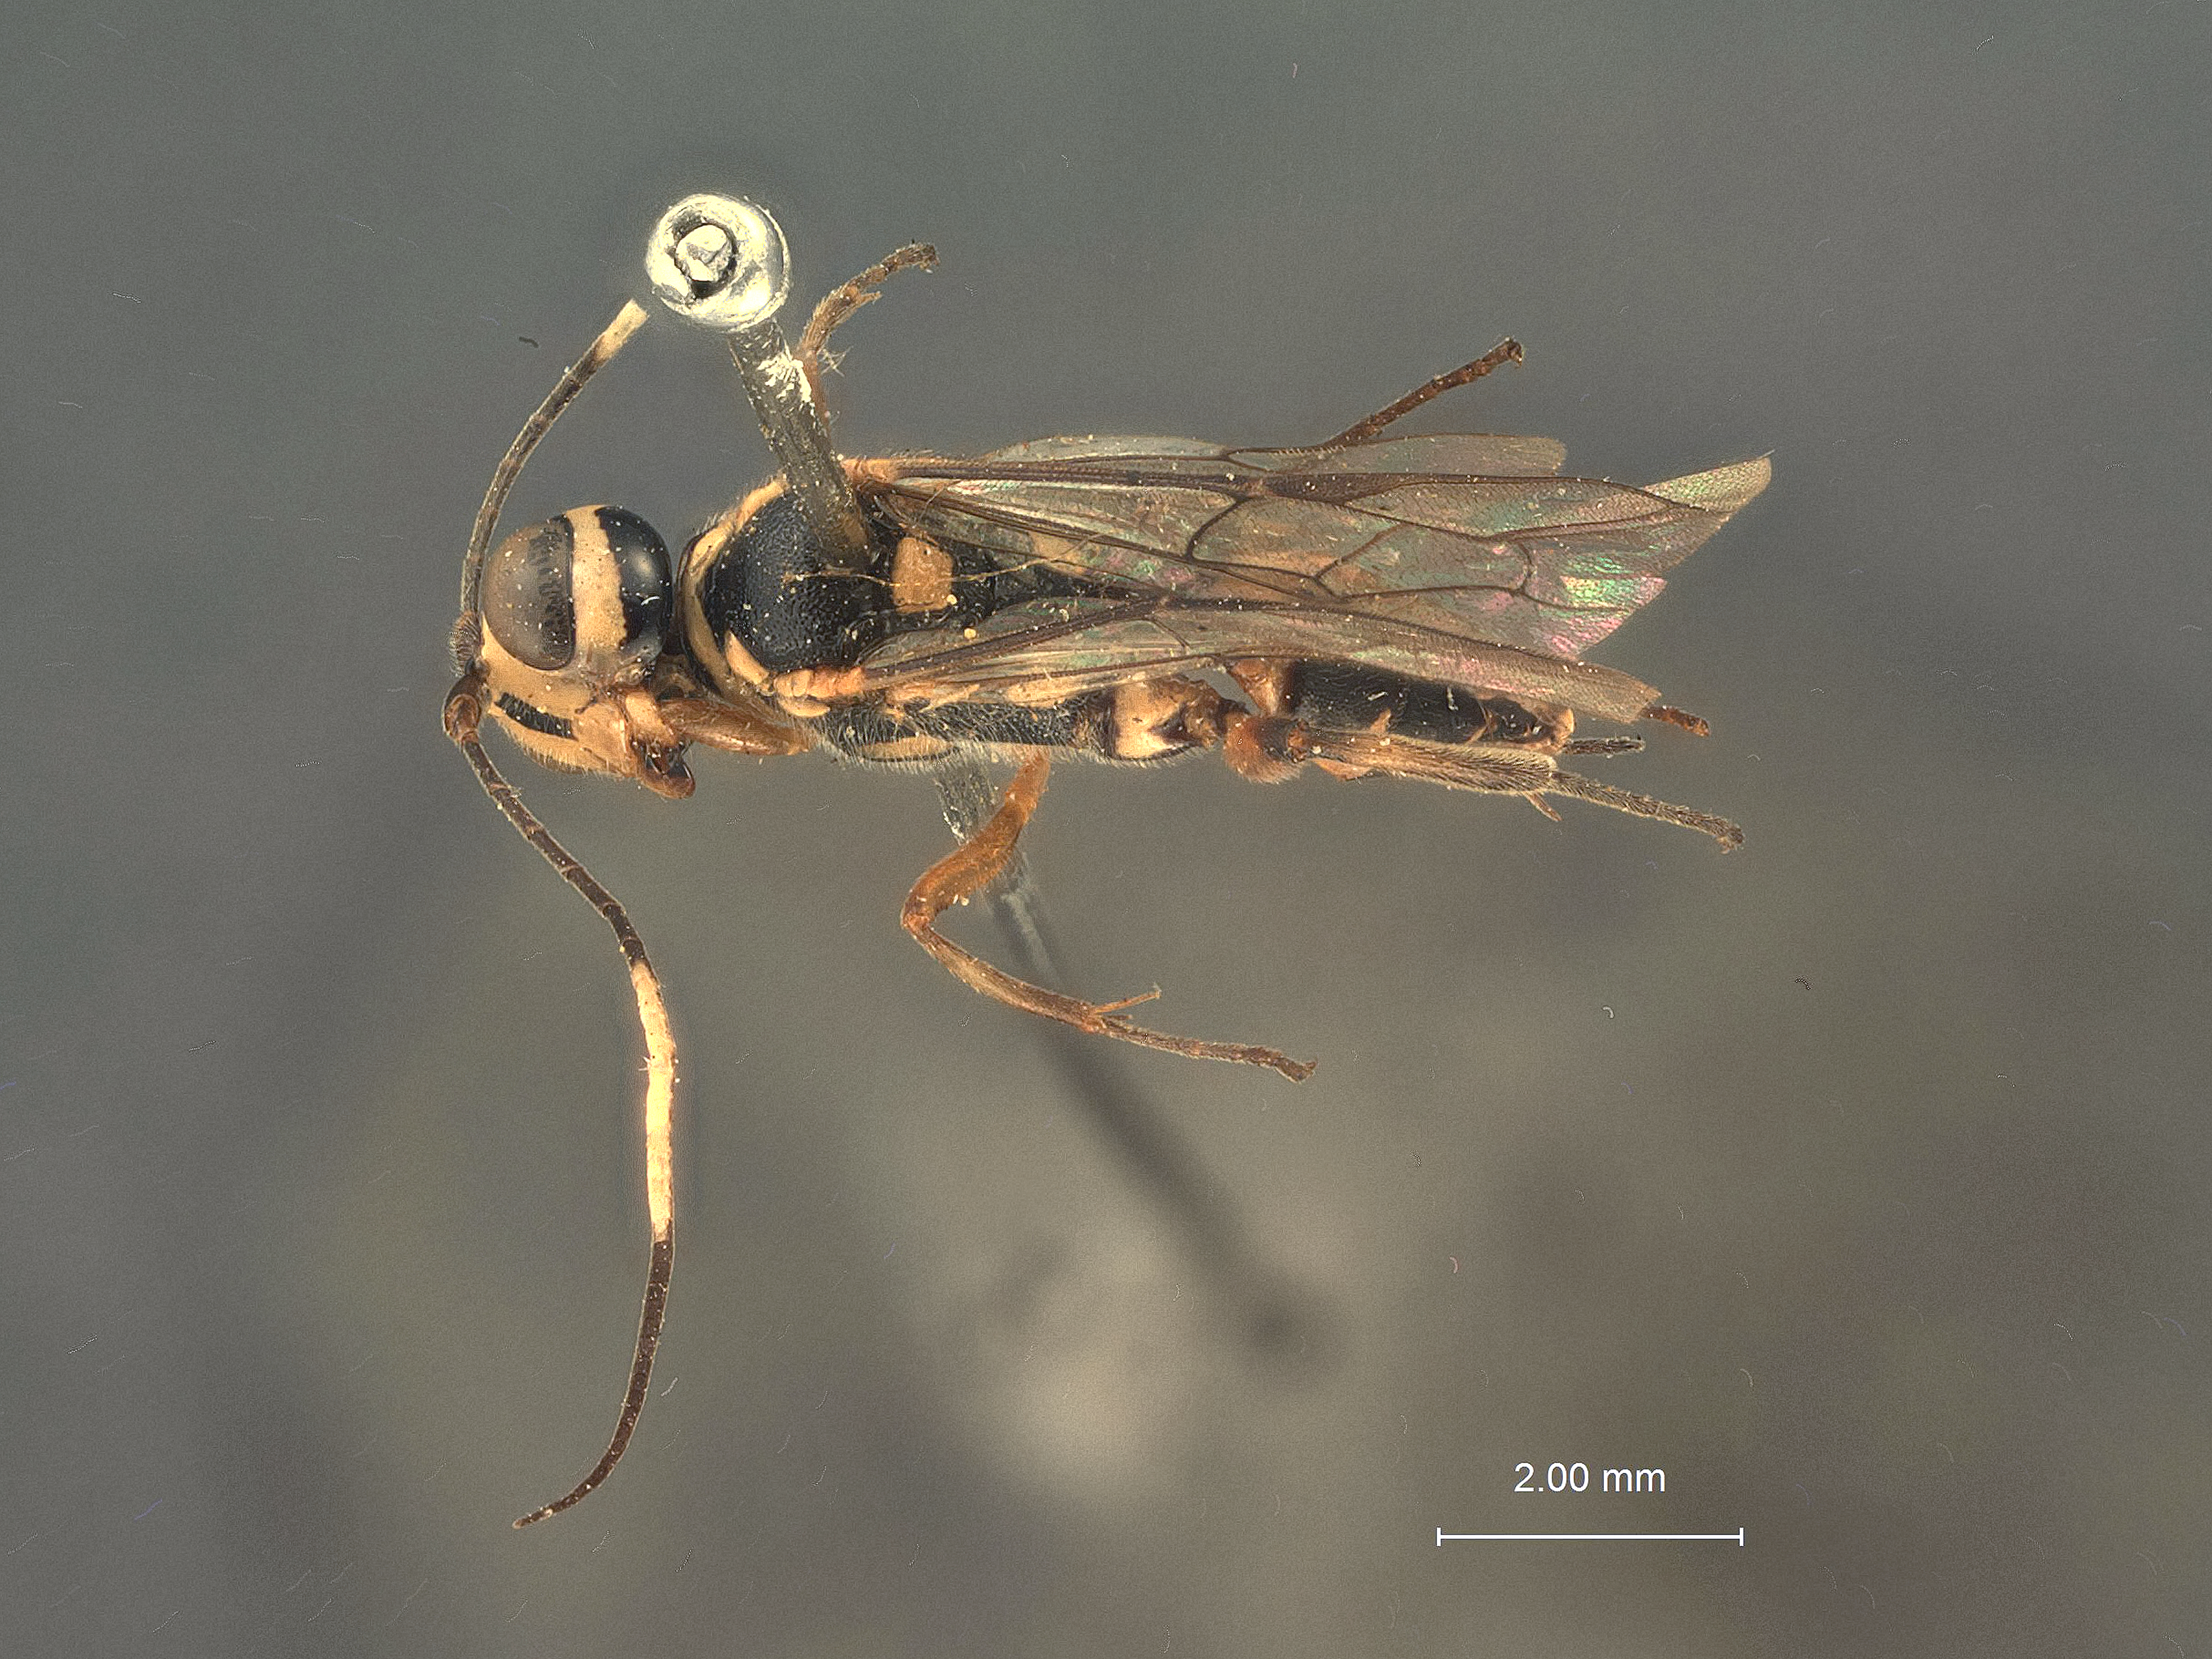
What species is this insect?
Elasmognathias laminatus
